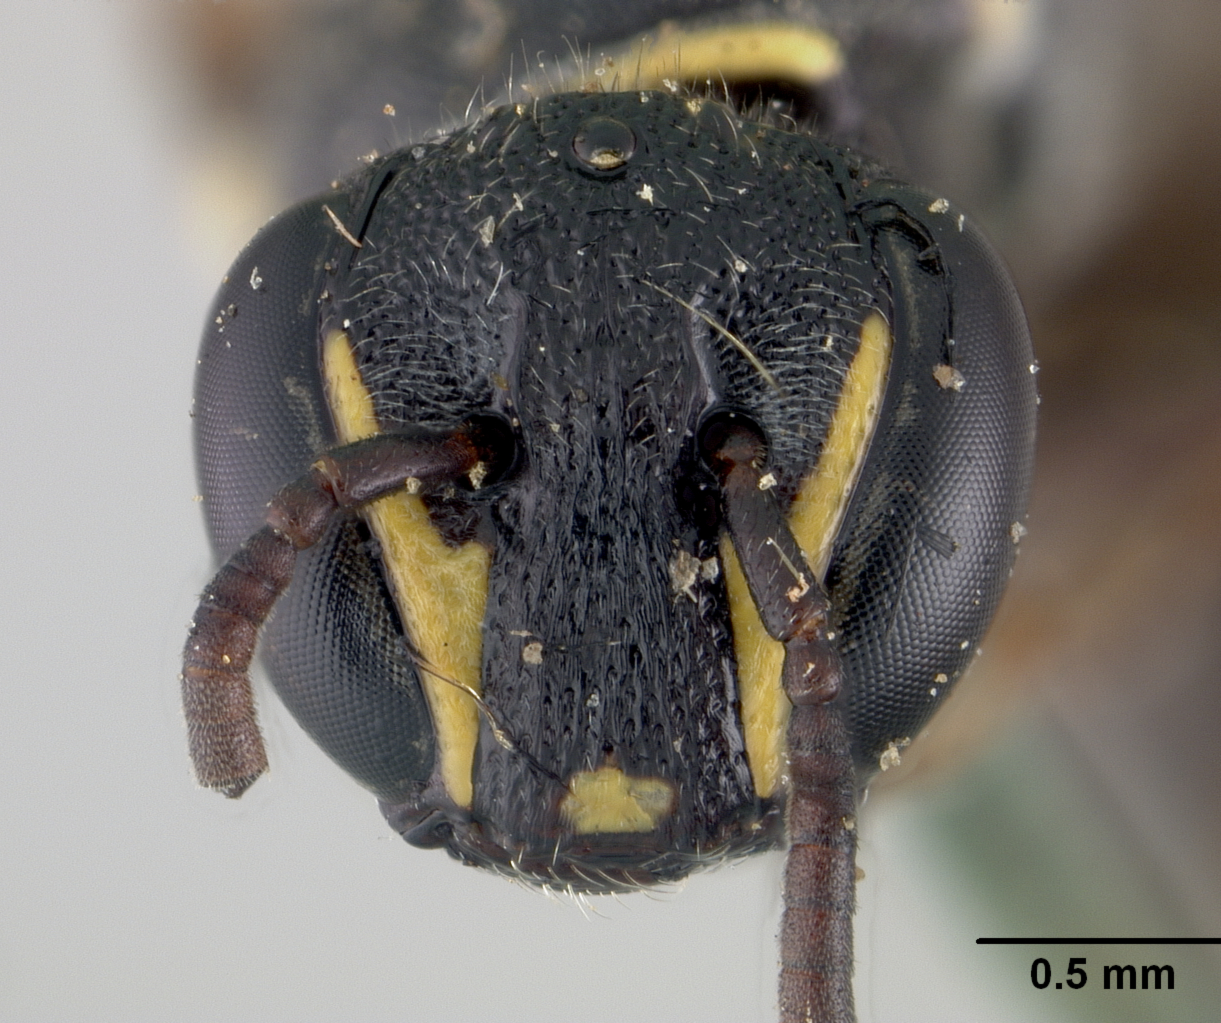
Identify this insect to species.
Prosopis luzonica
